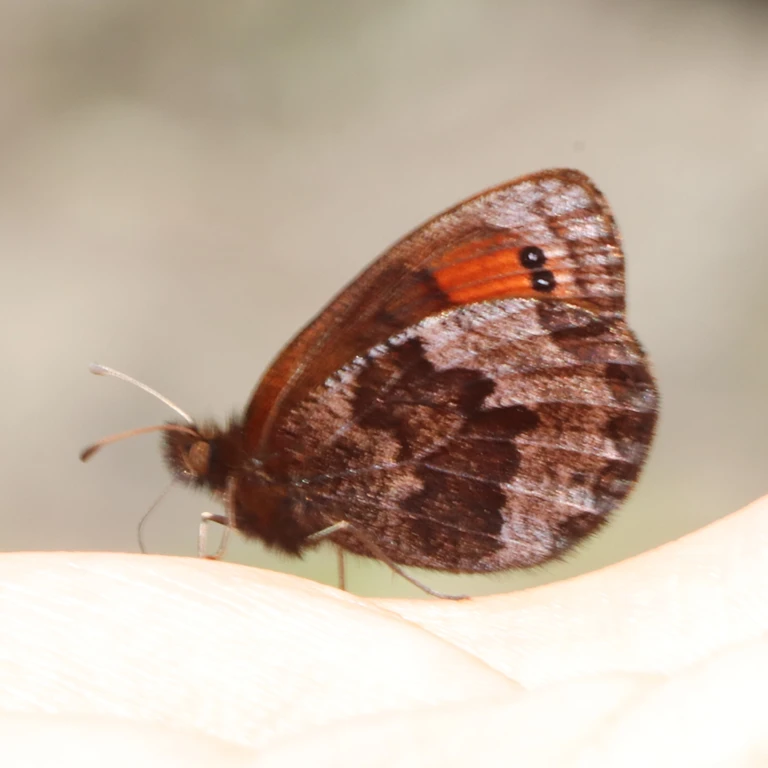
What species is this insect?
Erebia pronoe
